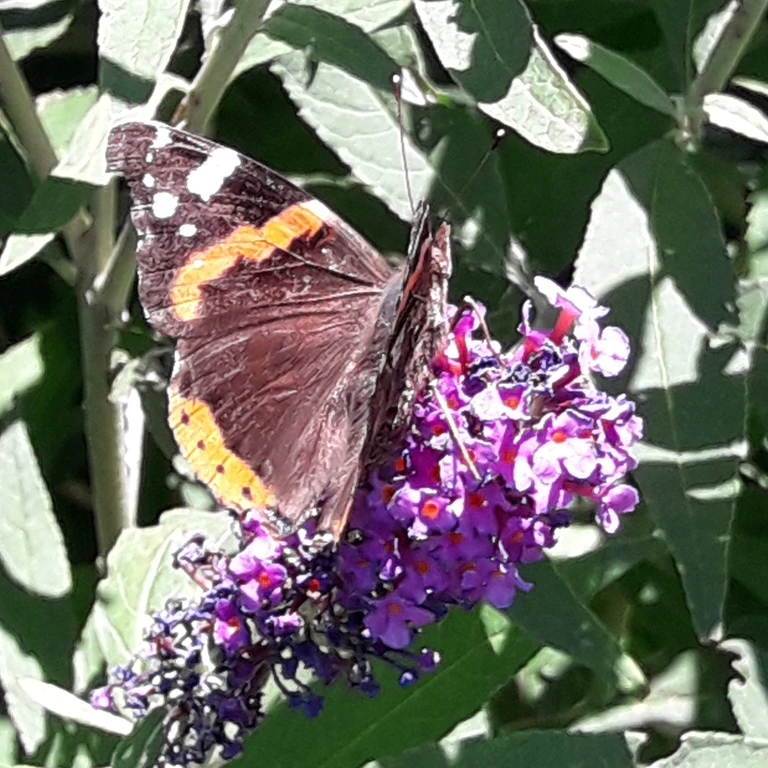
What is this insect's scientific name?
Vanessa atalanta
